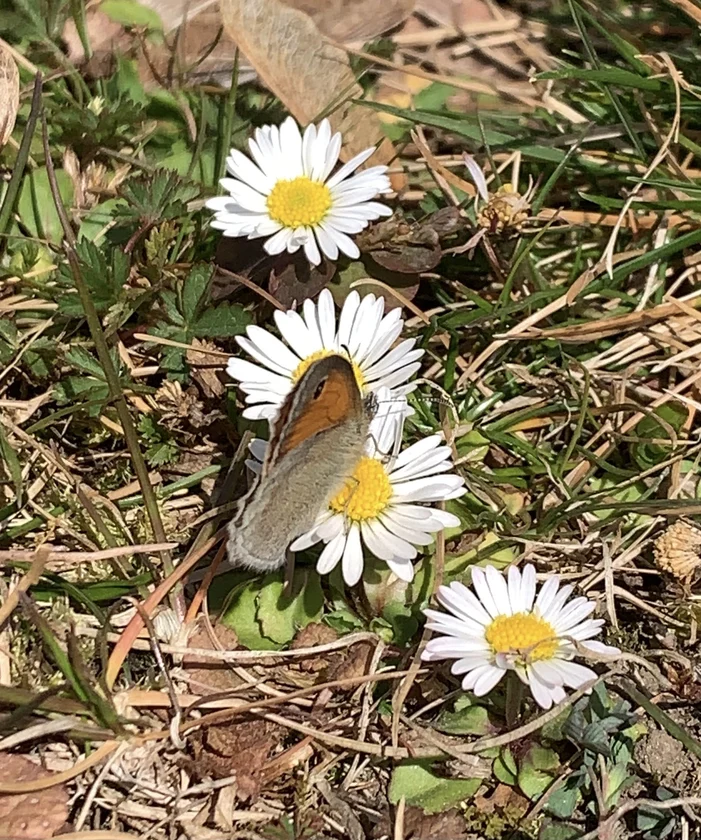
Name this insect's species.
Coenonympha pamphilus
